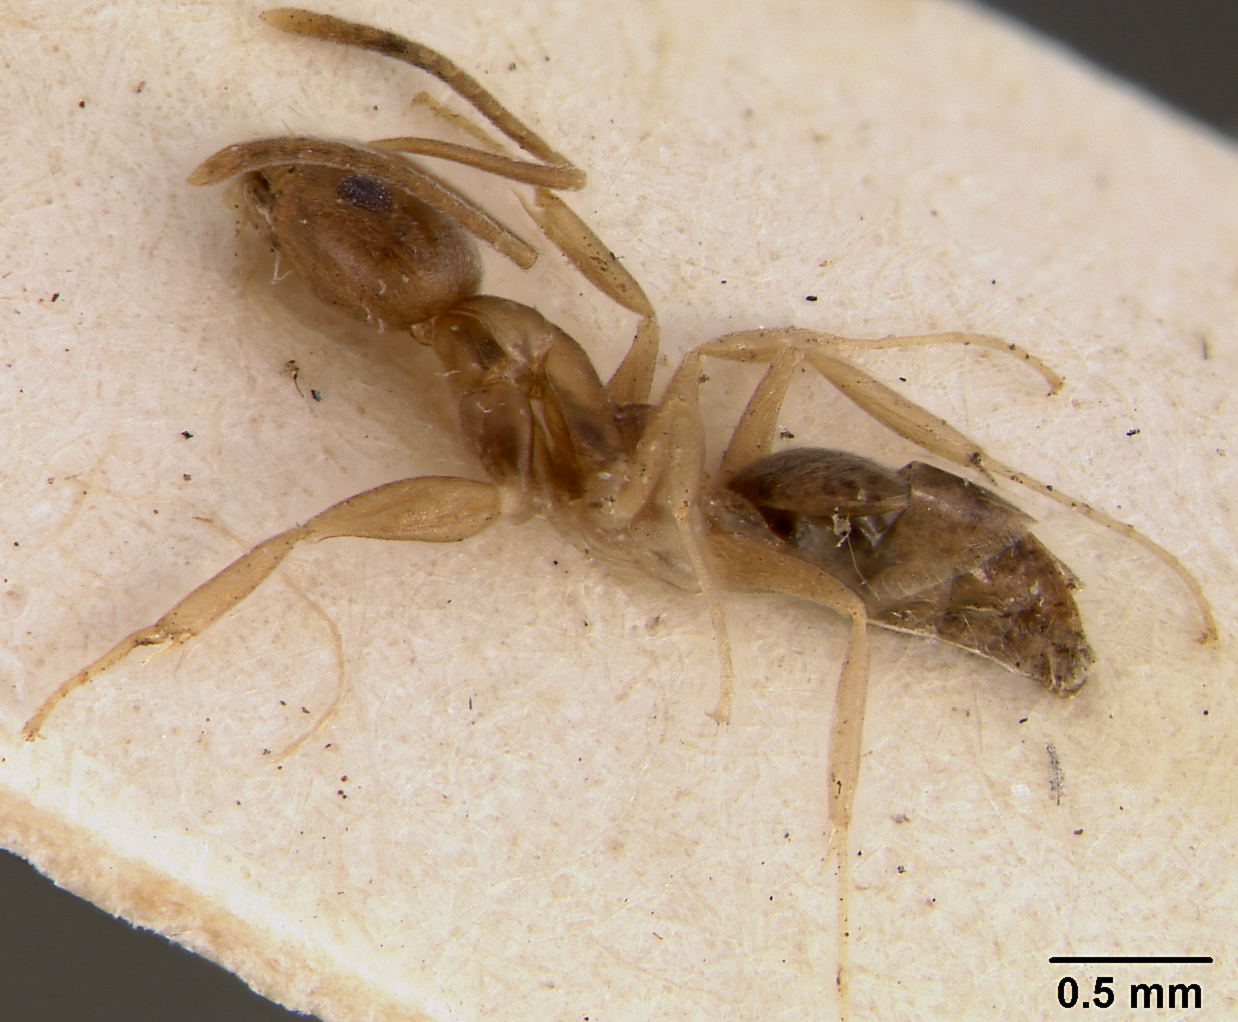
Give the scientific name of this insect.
Technomyrmex schimmeri
